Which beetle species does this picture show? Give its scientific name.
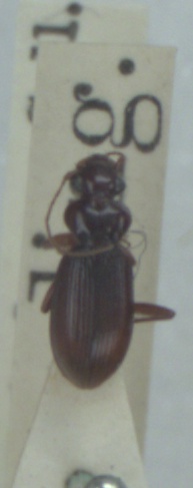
Leistus ferrugineus
